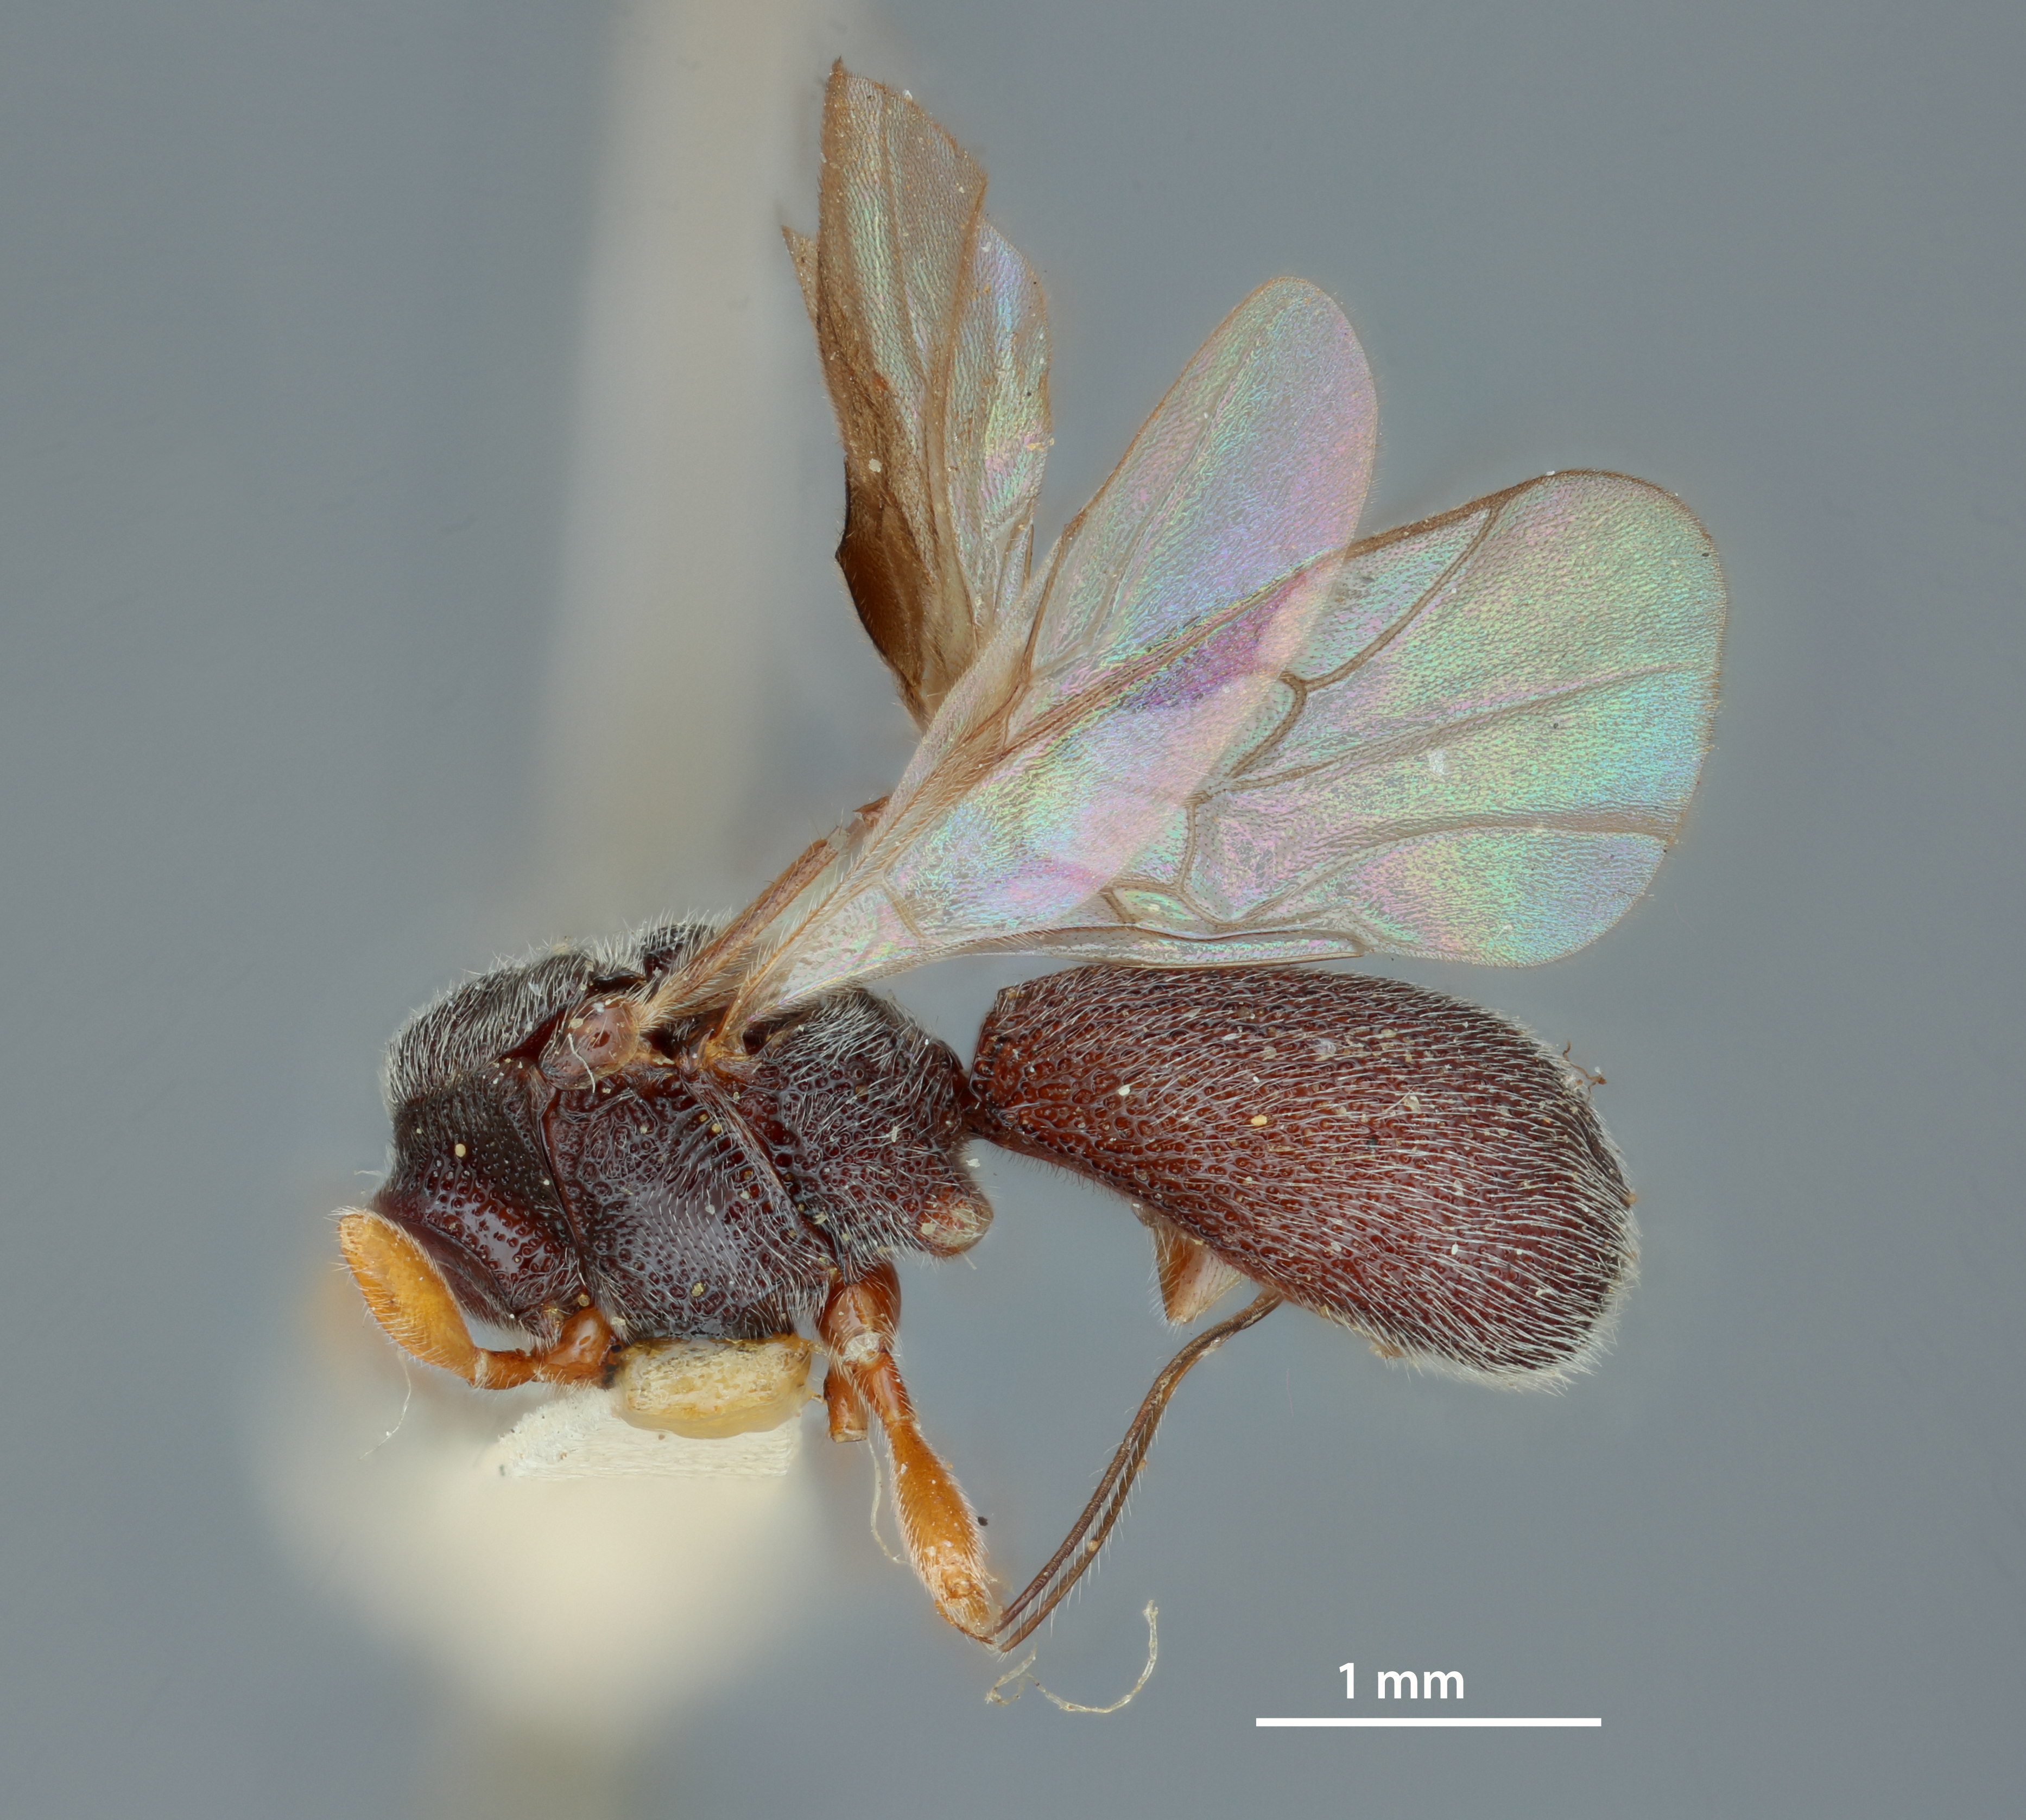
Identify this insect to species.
Urosigalphus robustus
